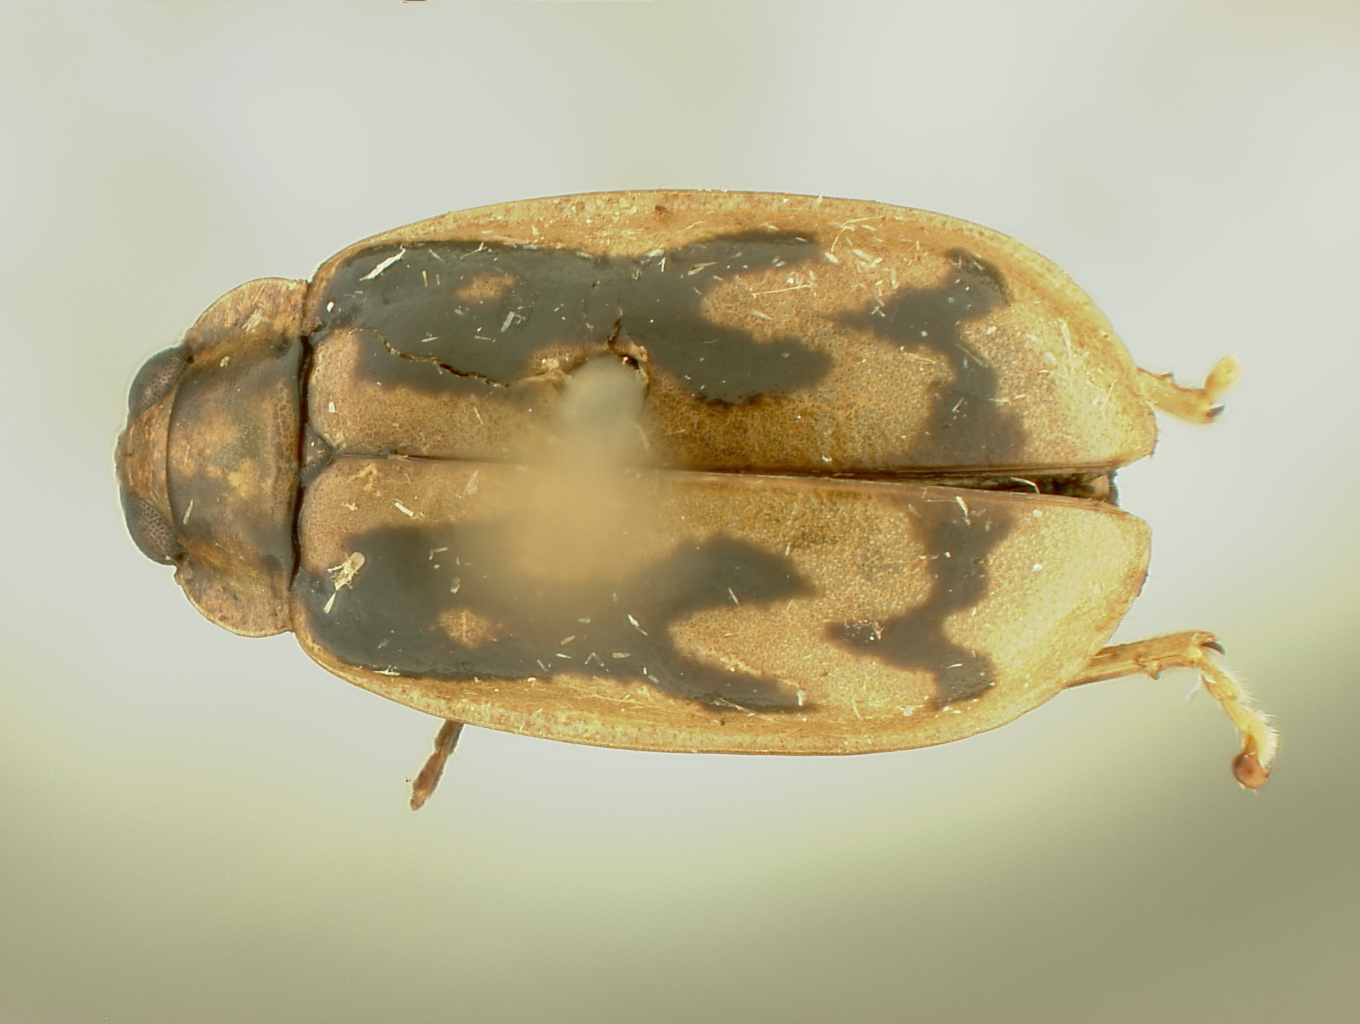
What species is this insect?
Oedionychus gurneyi
